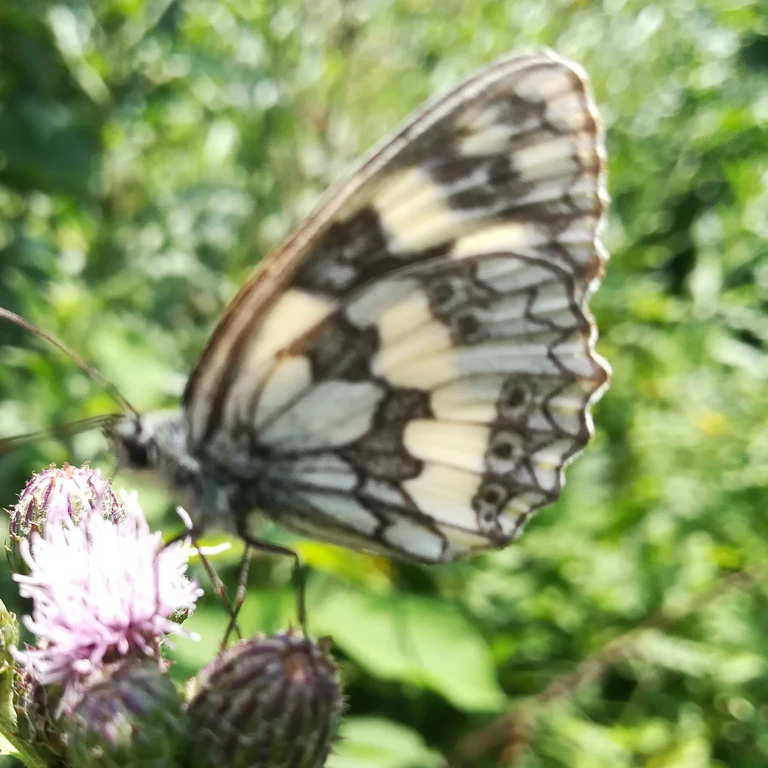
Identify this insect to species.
Melanargia galathea
